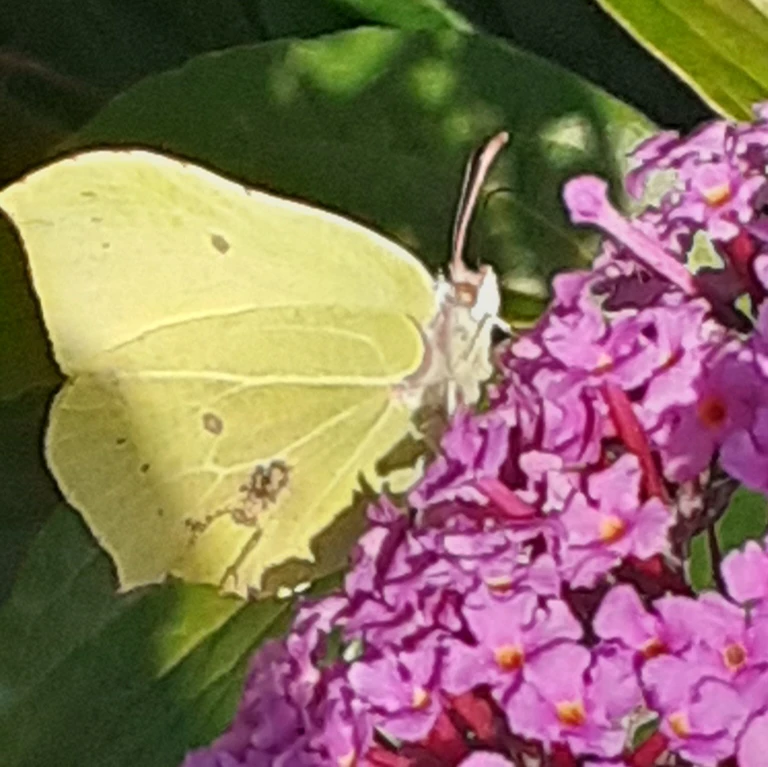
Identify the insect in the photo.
Gonepteryx rhamni
